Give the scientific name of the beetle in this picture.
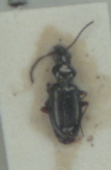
Bembidion lampros
